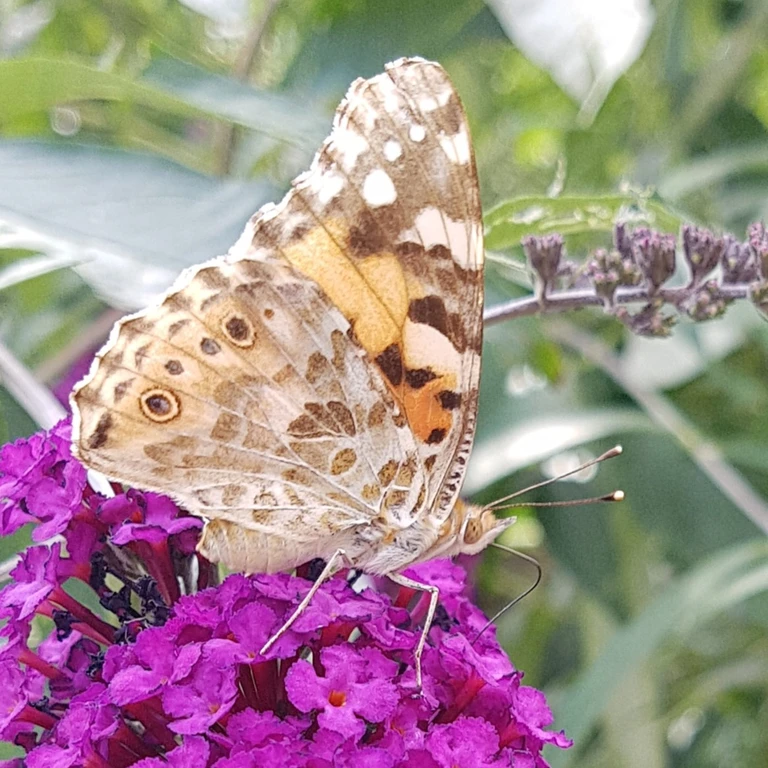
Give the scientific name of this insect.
Vanessa cardui
